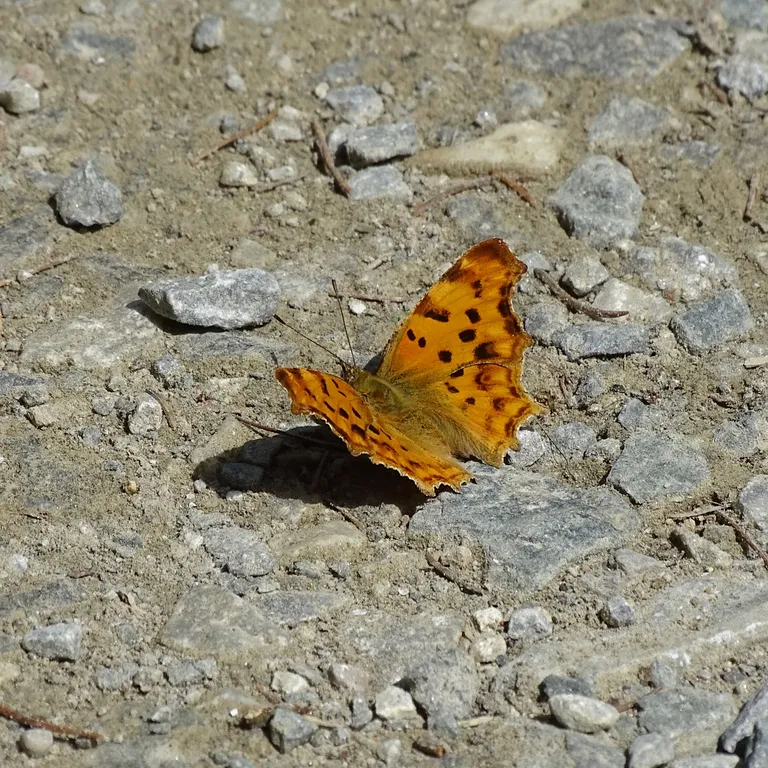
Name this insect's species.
Polygonia c-album
